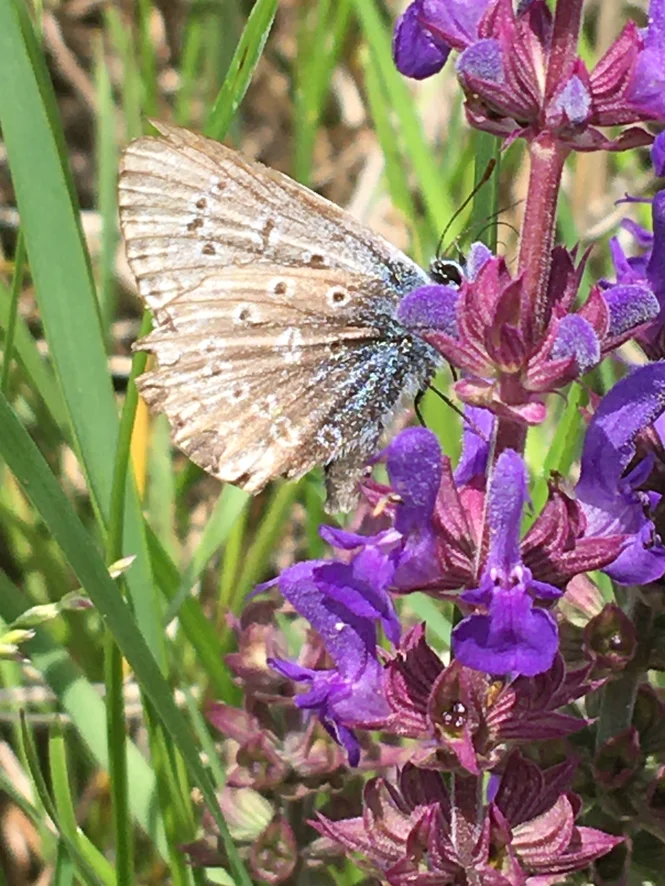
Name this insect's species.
Polyommatus icarus
